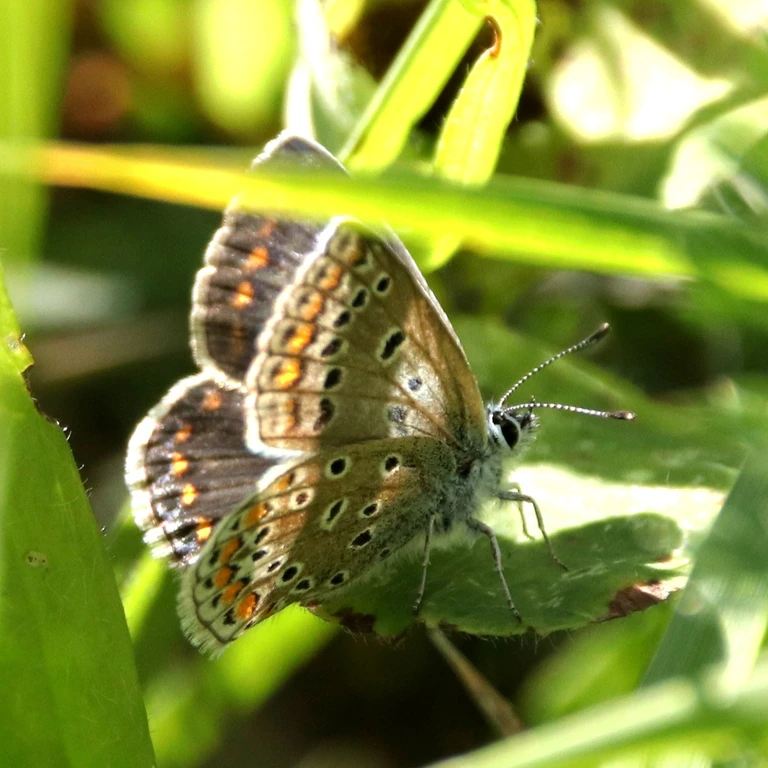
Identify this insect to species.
Polyommatus icarus
